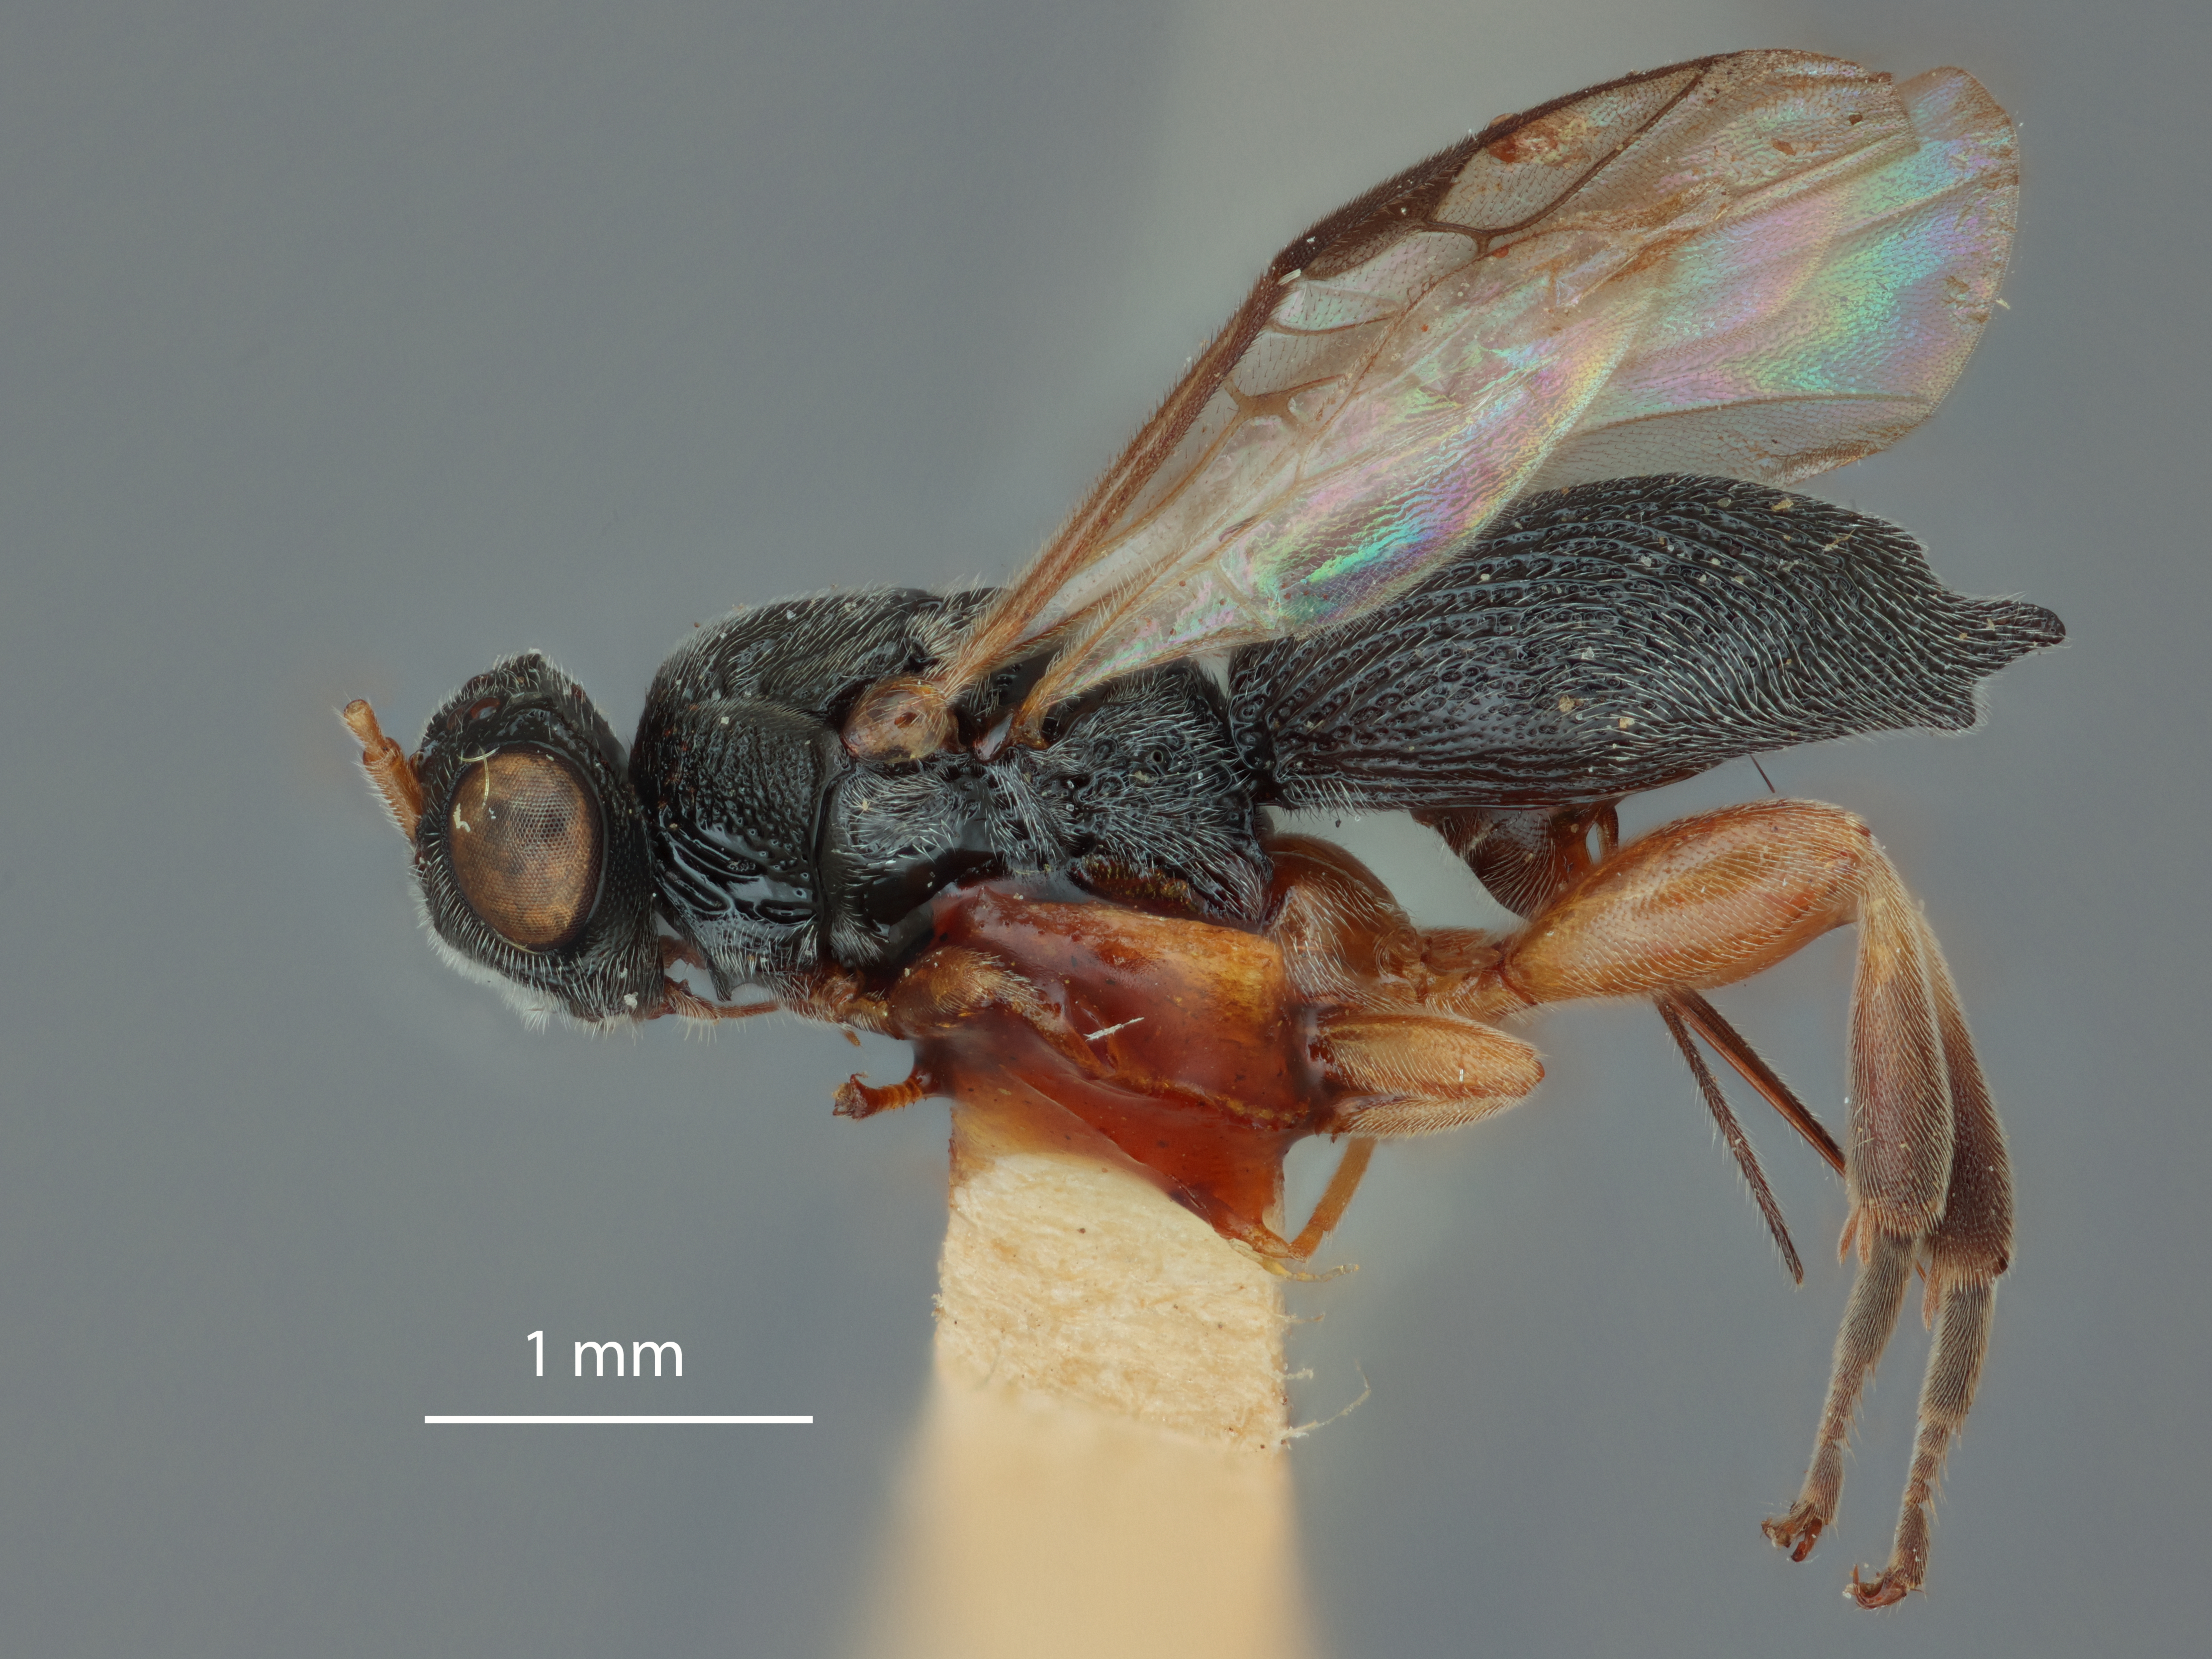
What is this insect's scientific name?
Canalicephalus bakeri
